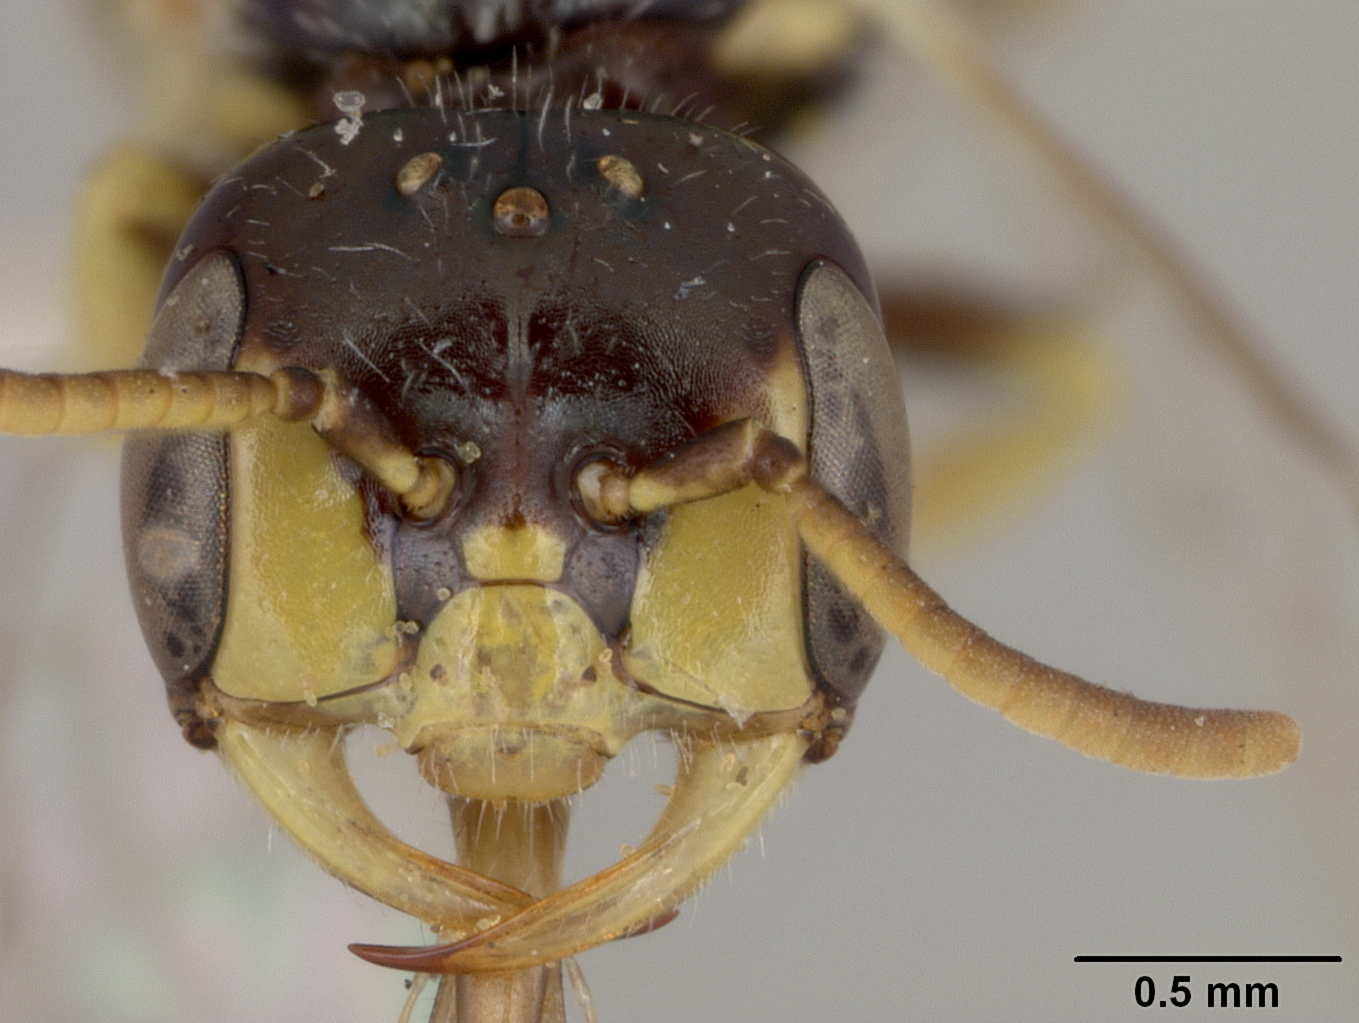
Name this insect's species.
Perdita nigridia
